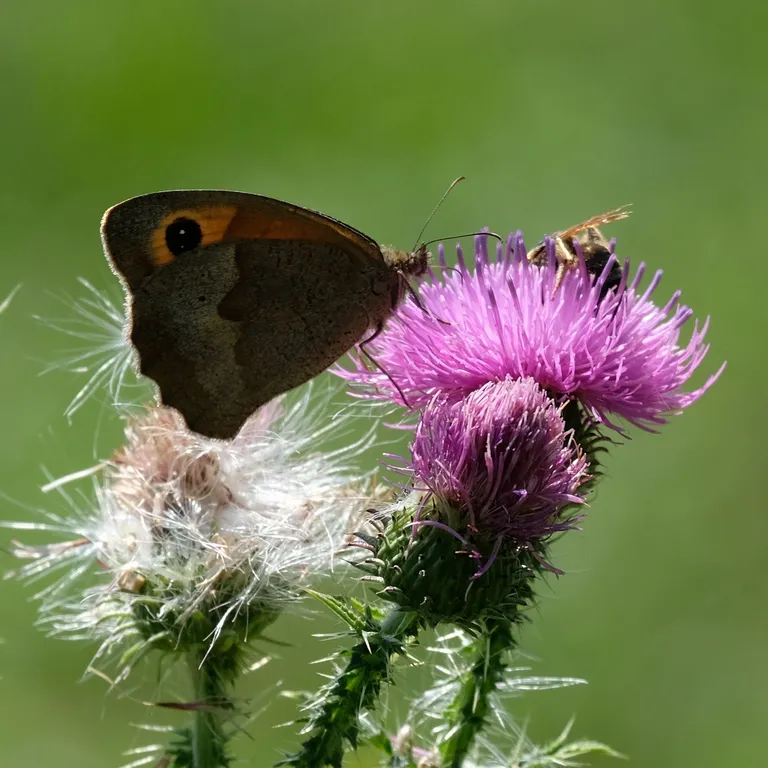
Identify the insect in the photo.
Maniola jurtina
